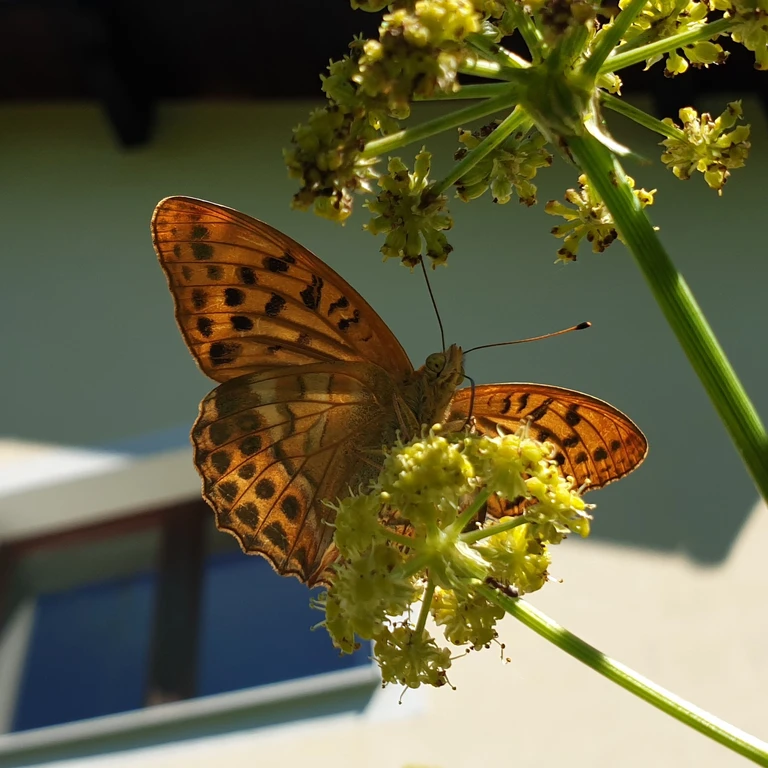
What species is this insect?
Argynnis paphia
